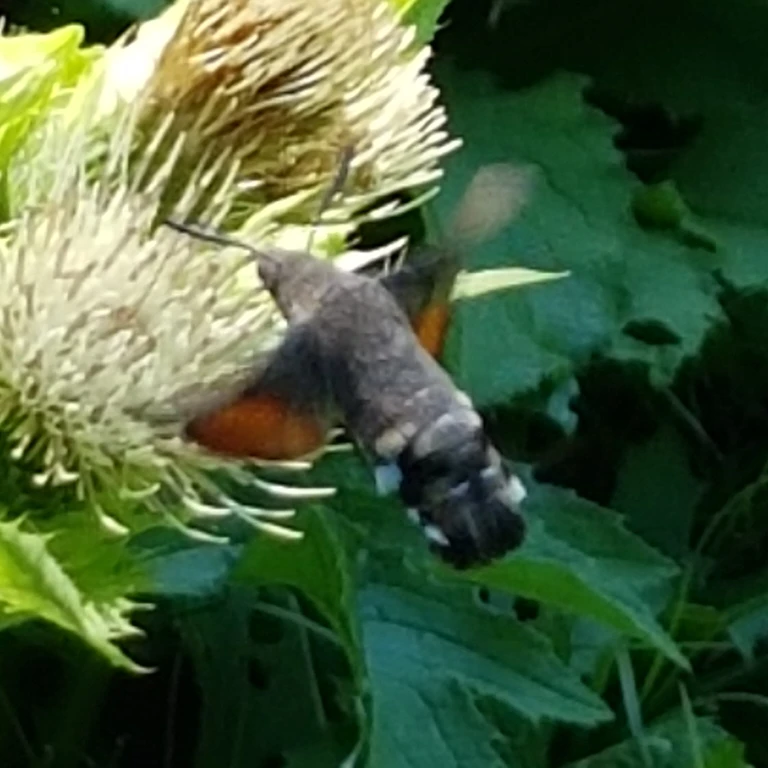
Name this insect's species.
Macroglossum stellatarum
